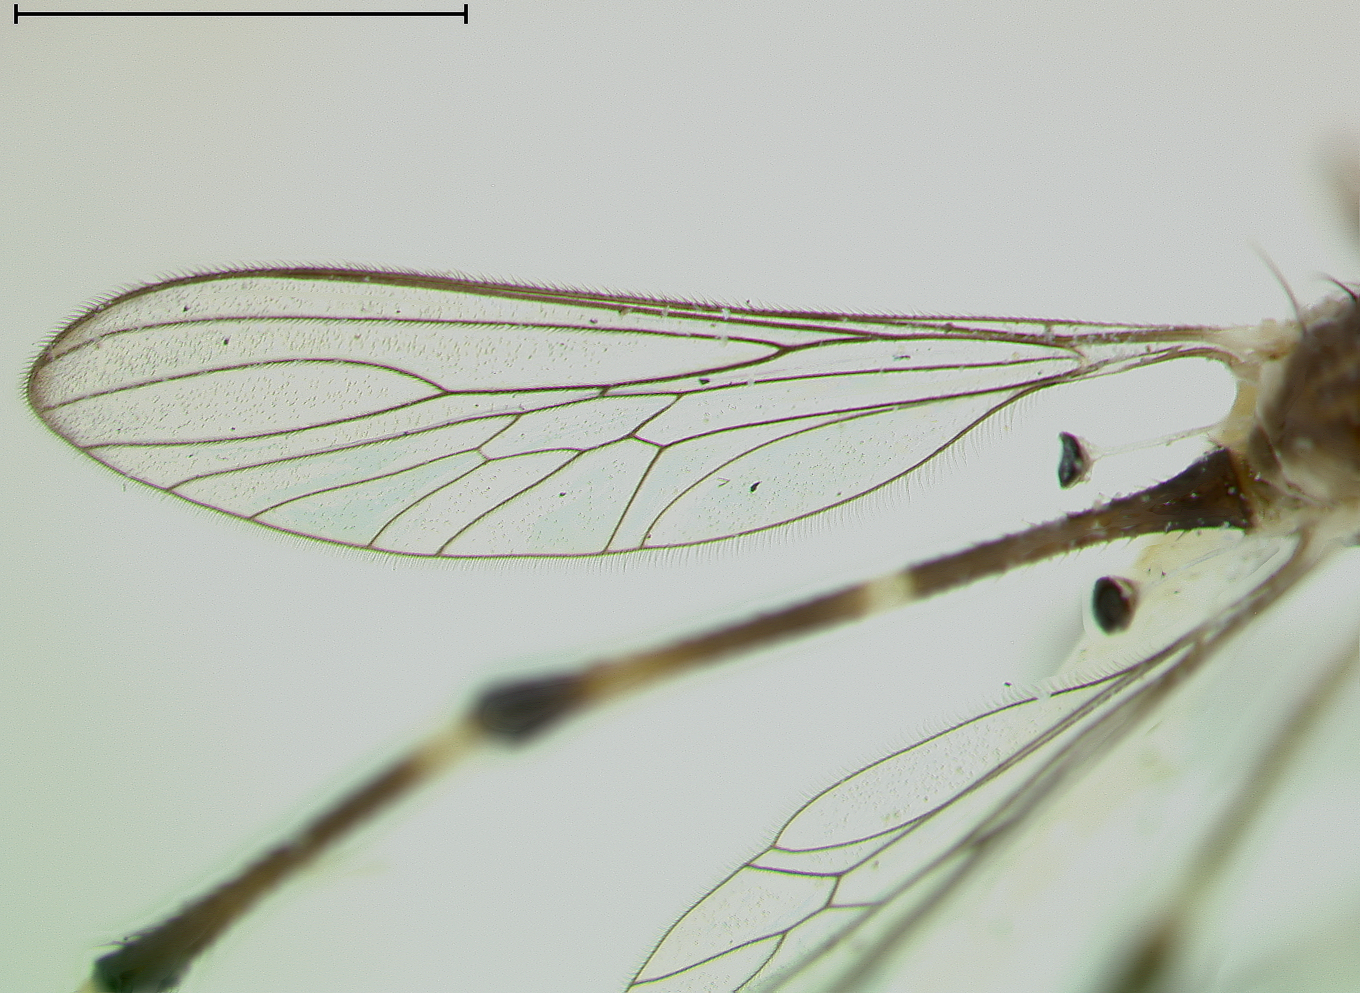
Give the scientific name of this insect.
Schildia jamaicensis
